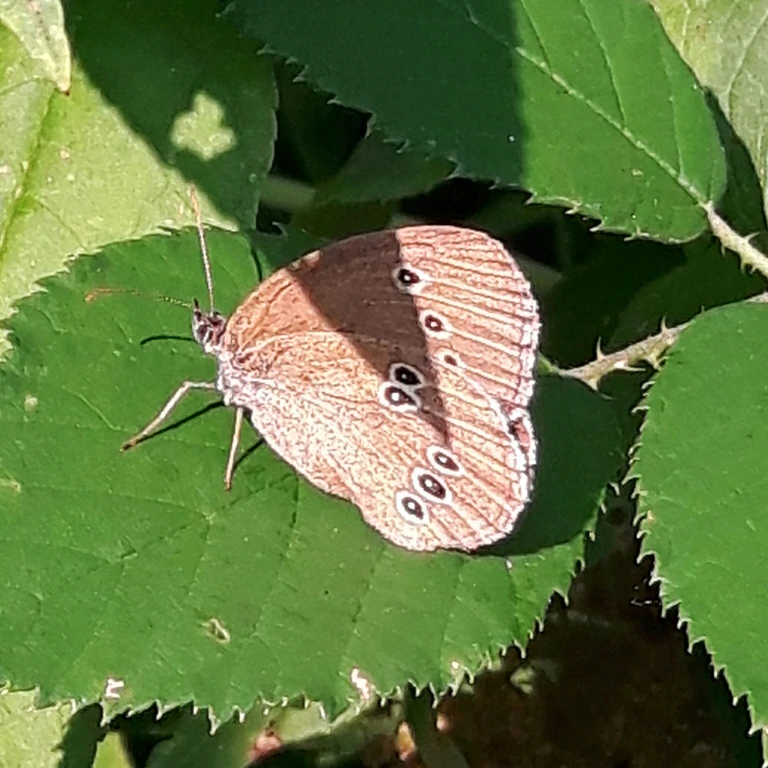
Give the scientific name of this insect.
Aphantopus hyperantus
